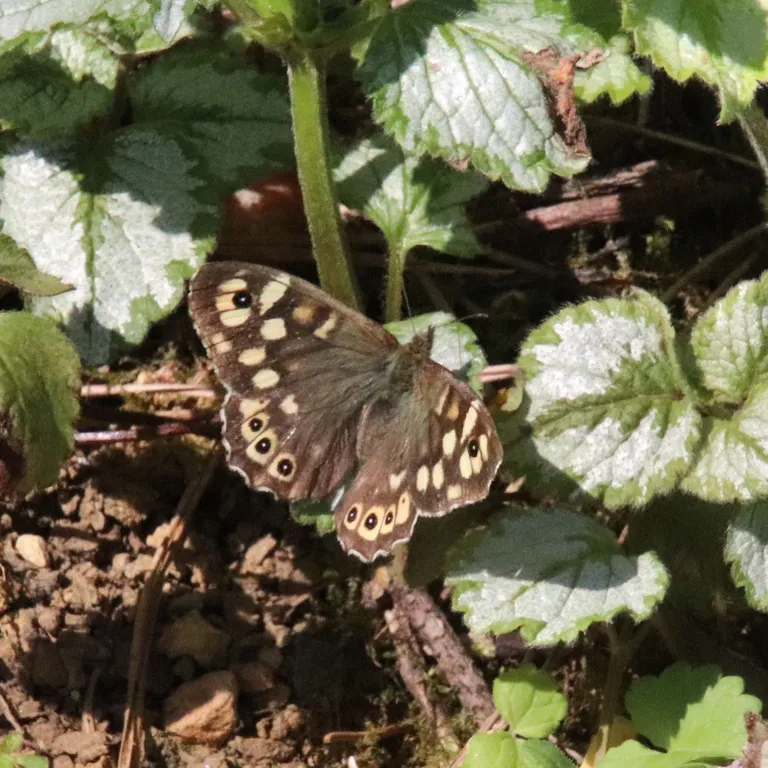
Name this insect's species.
Pararge aegeria
